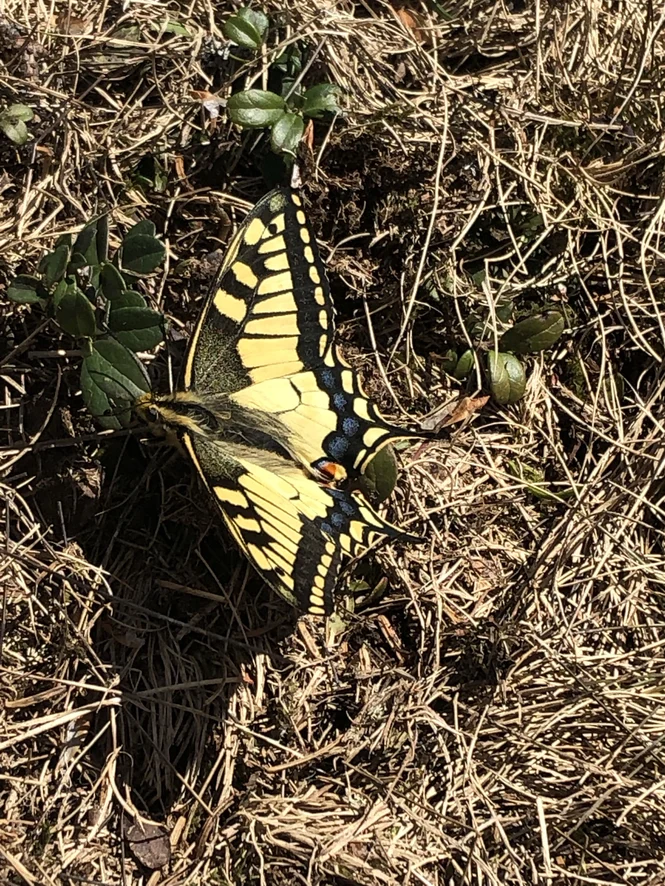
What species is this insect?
Papilio machaon
